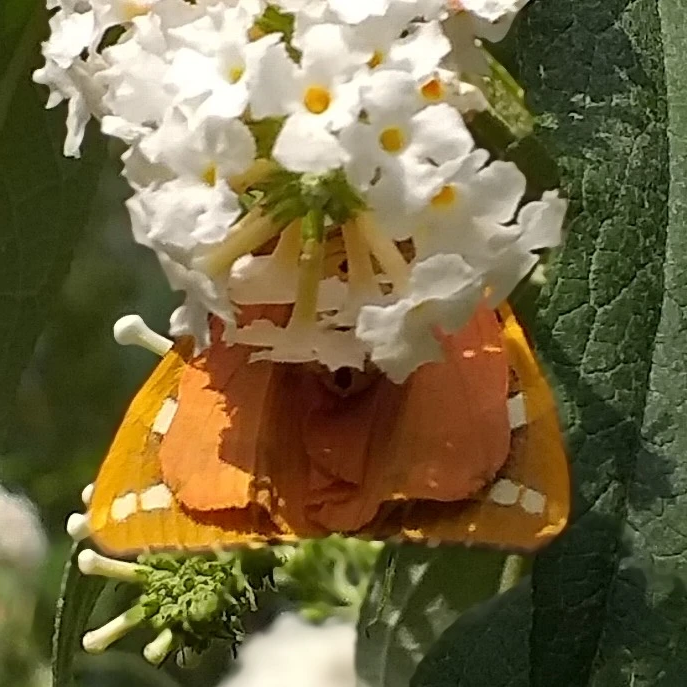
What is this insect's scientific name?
Euplagia quadripunctaria
